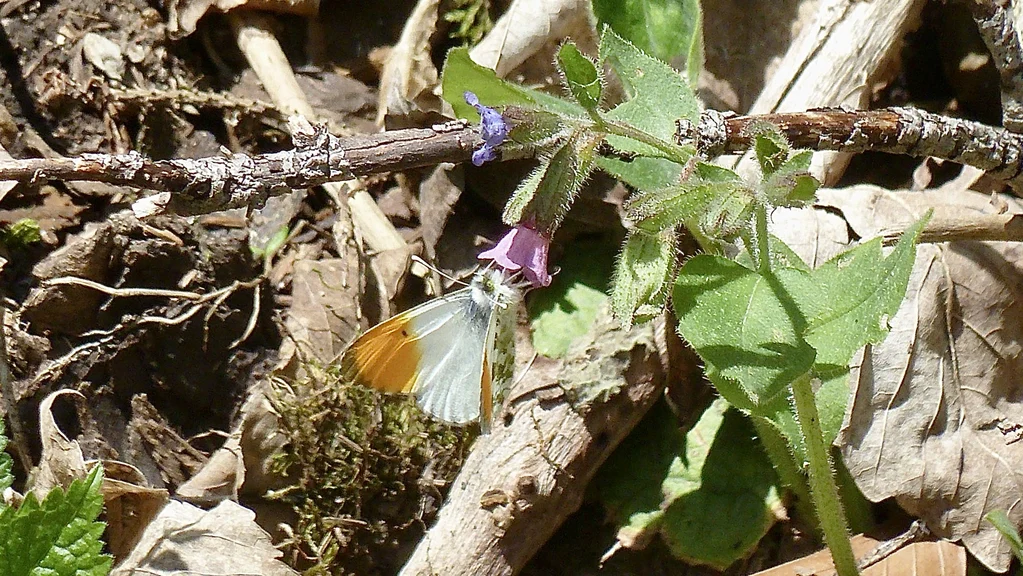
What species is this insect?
Anthocharis cardamines
